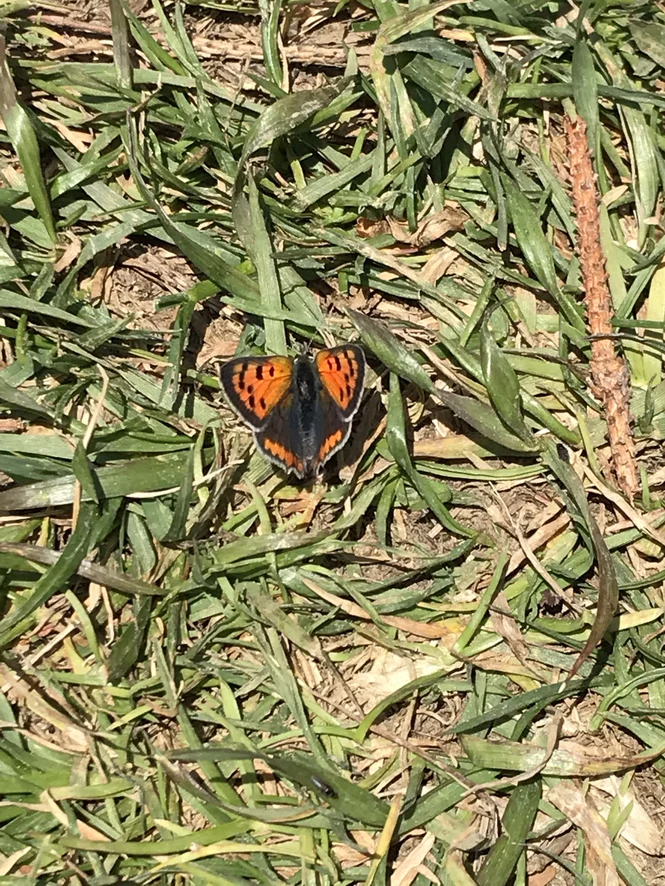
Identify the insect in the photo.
Lycaena phlaeas
